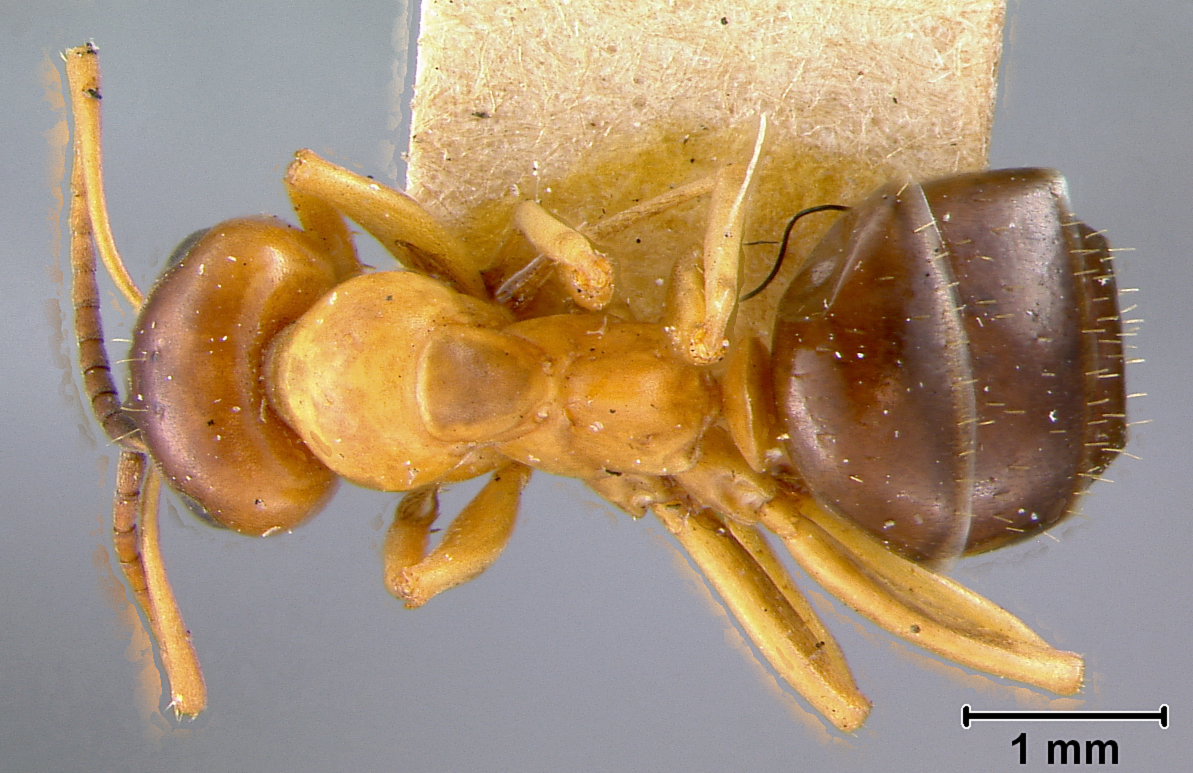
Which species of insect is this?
Formica subpolita
